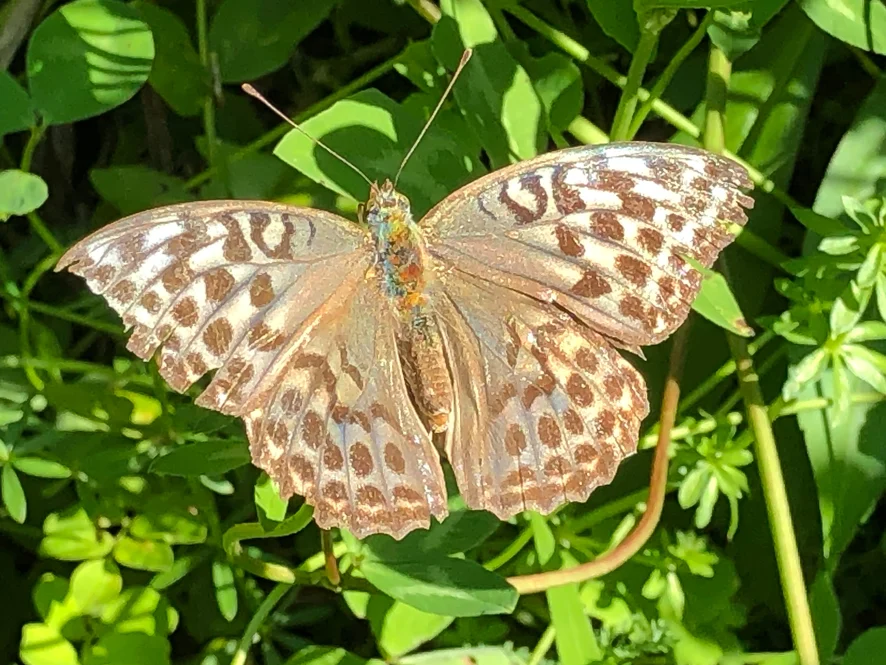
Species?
Argynnis paphia
